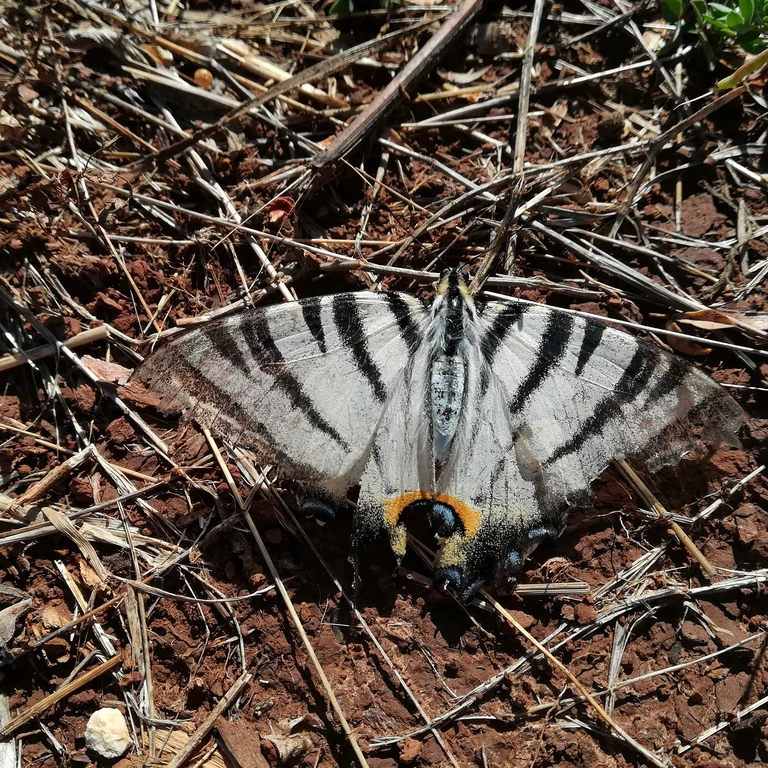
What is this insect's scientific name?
Iphiclides podalirius
